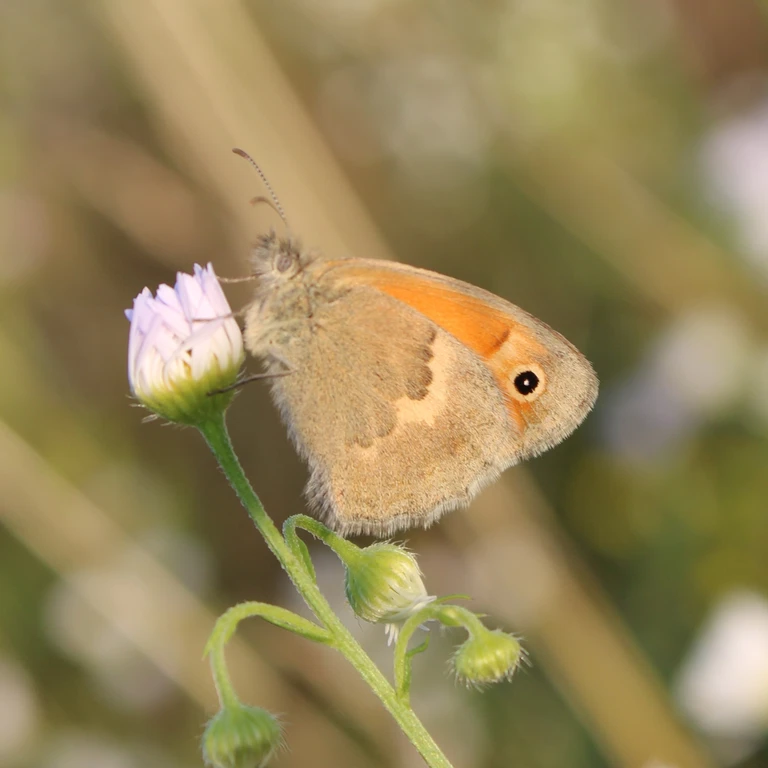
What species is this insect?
Coenonympha pamphilus
